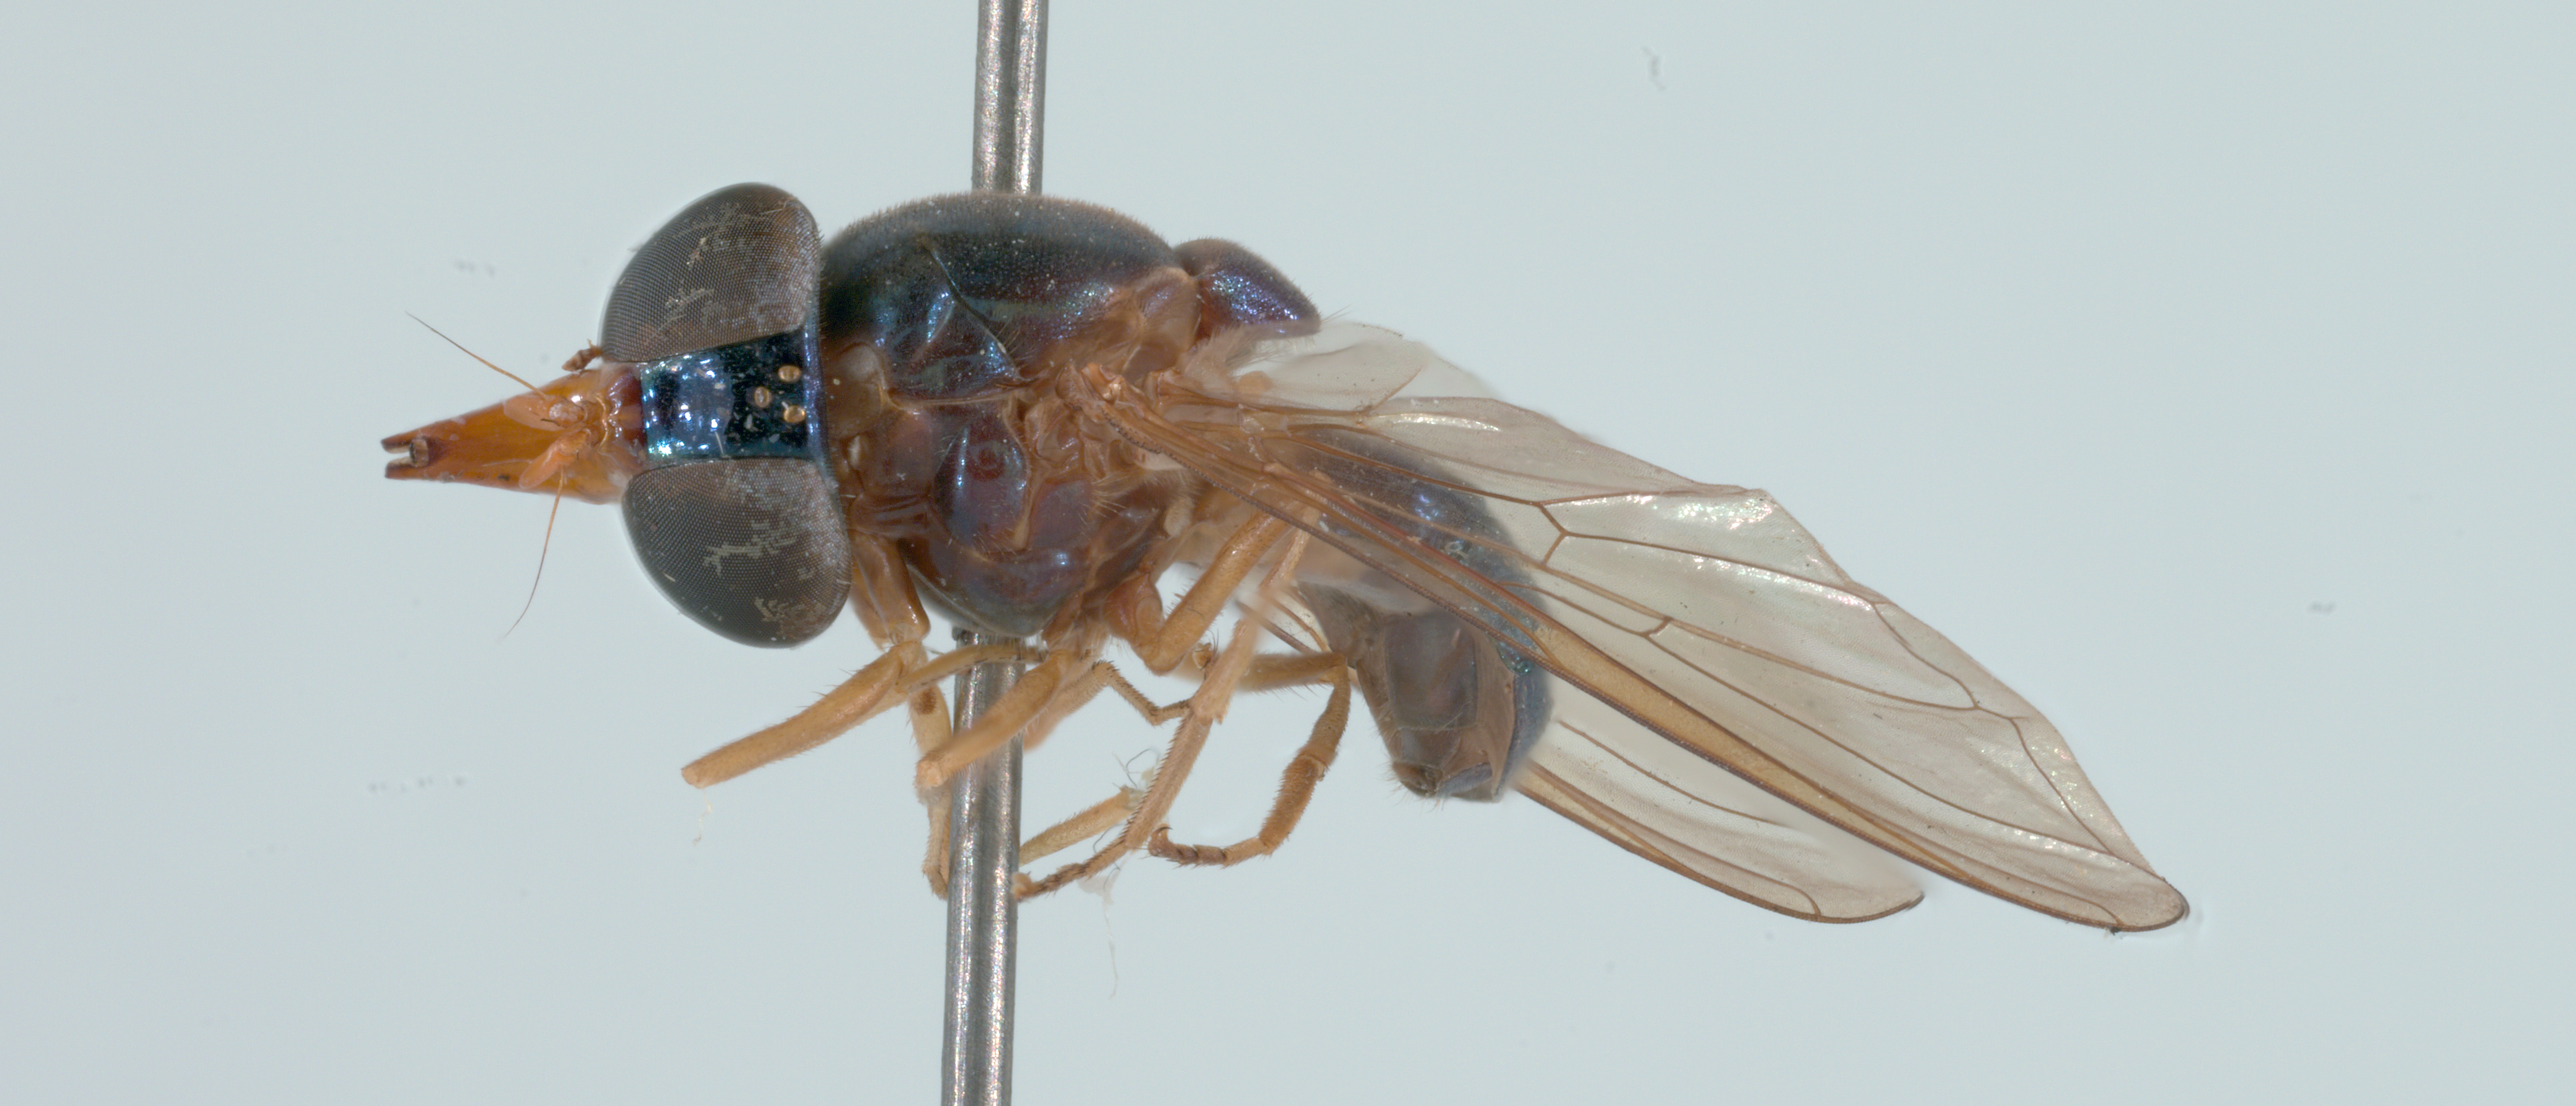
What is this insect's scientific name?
Rhingia caerulescens
